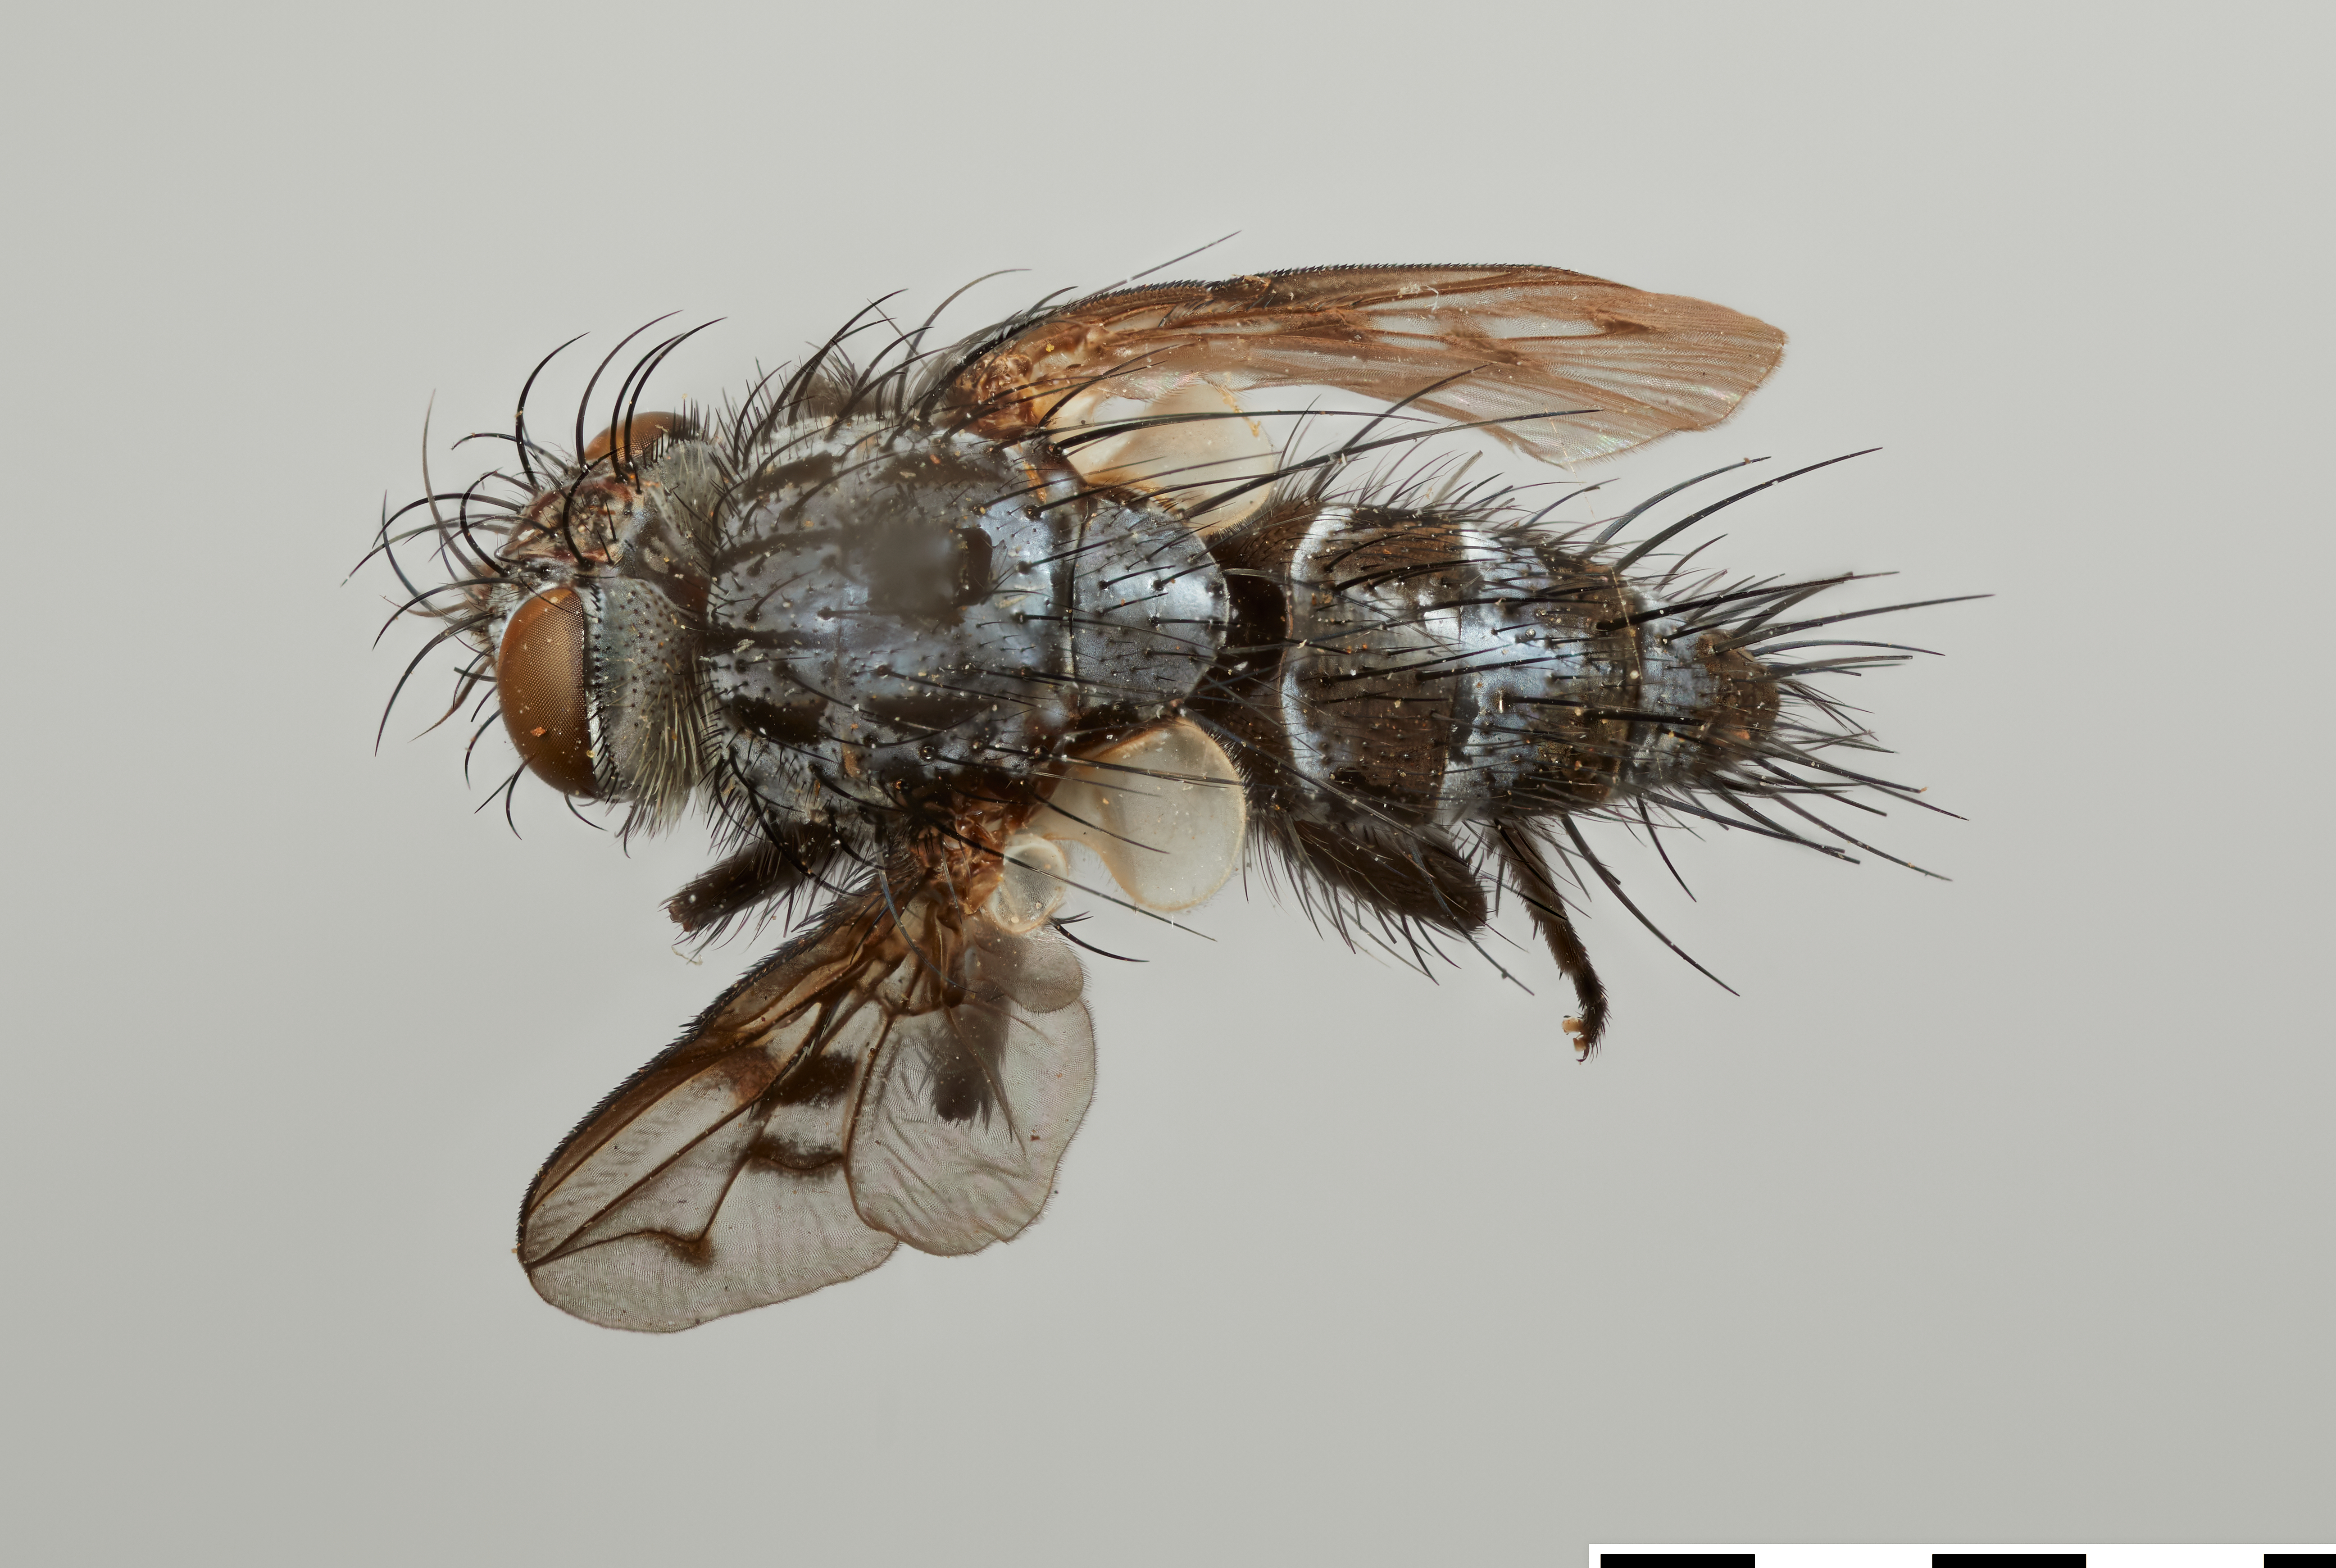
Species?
Nephoplagia arcuata
